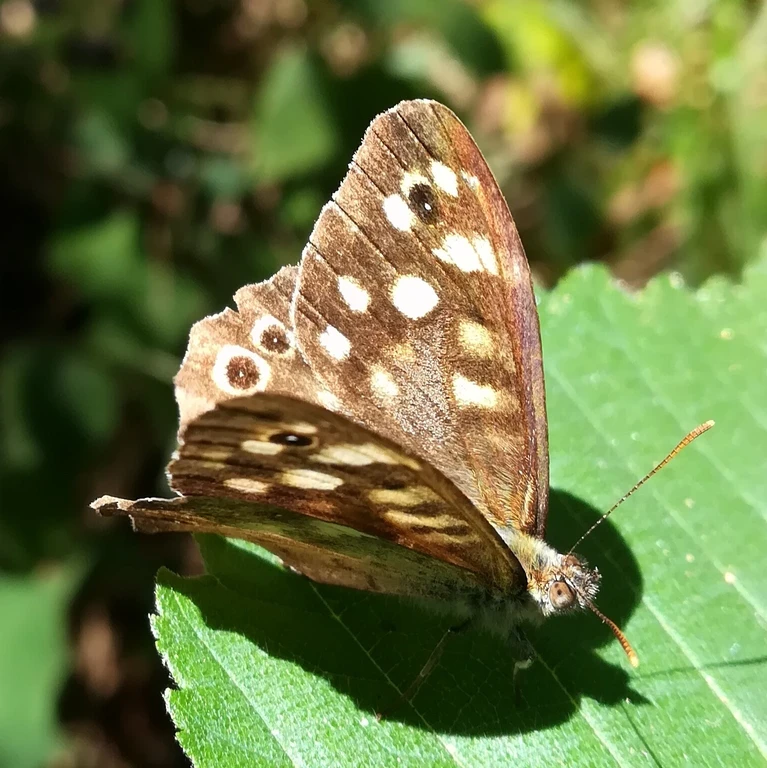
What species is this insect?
Pararge aegeria
